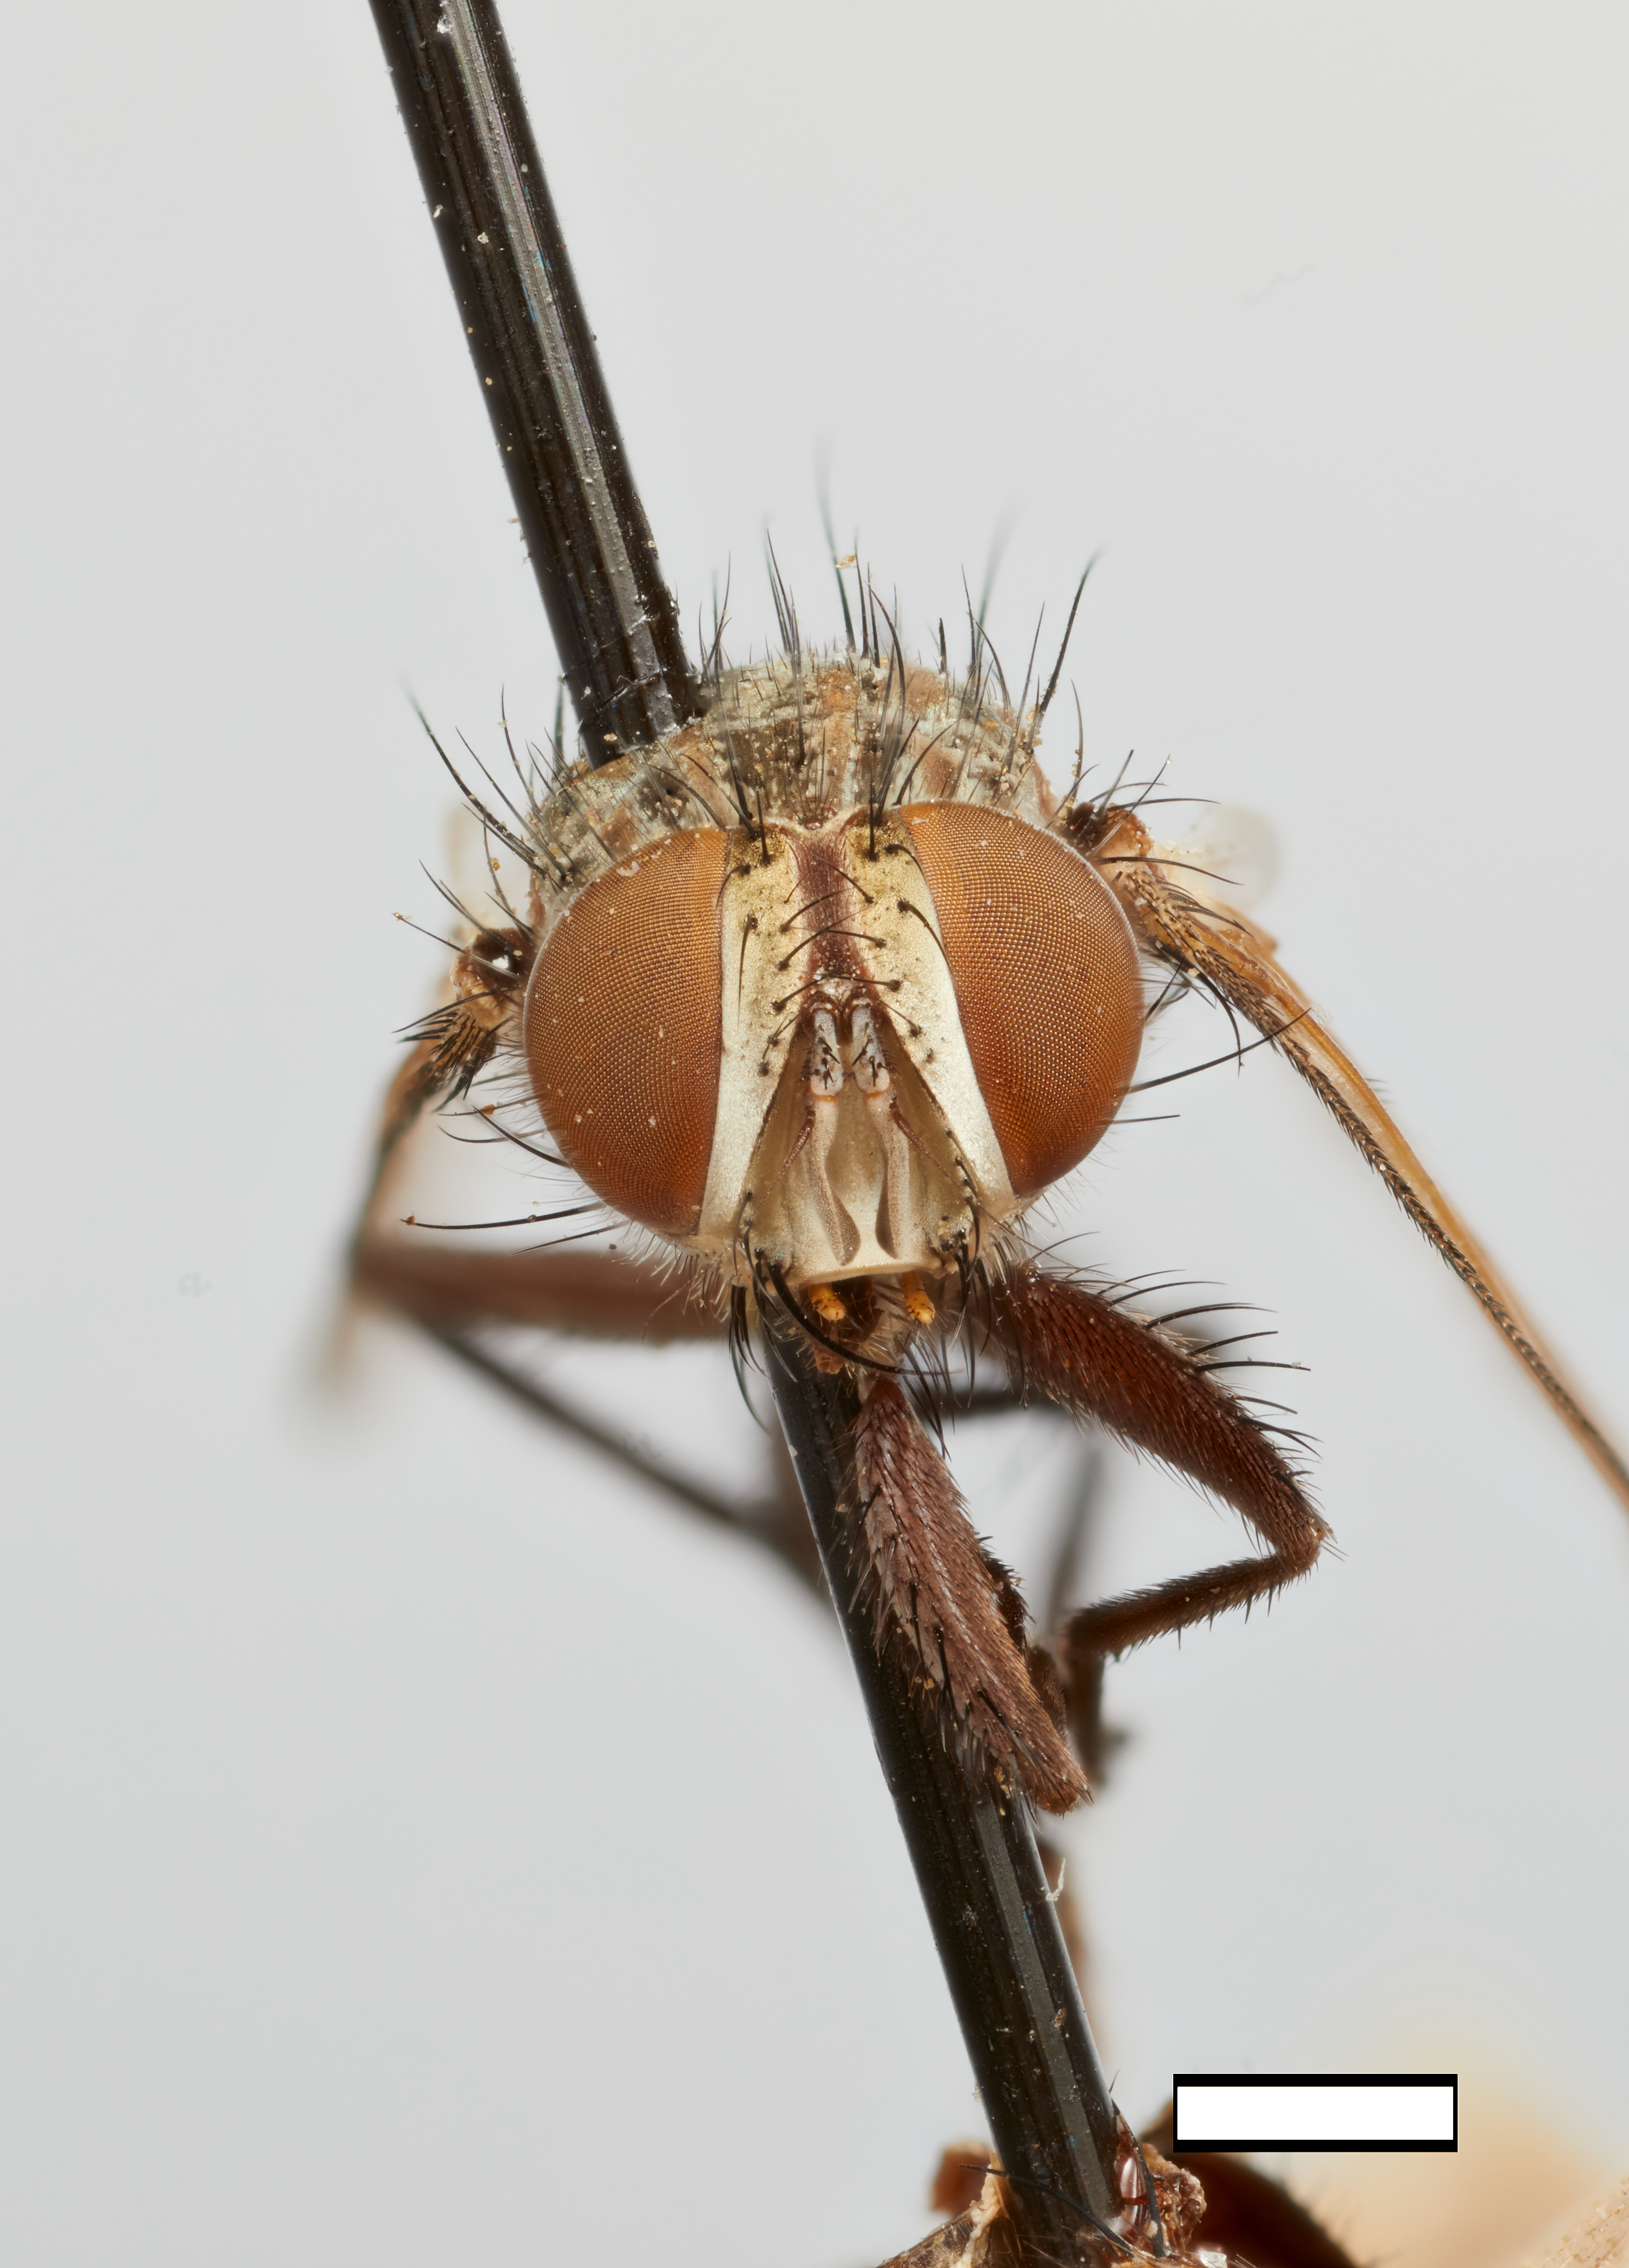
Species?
Eucelatoria australis
